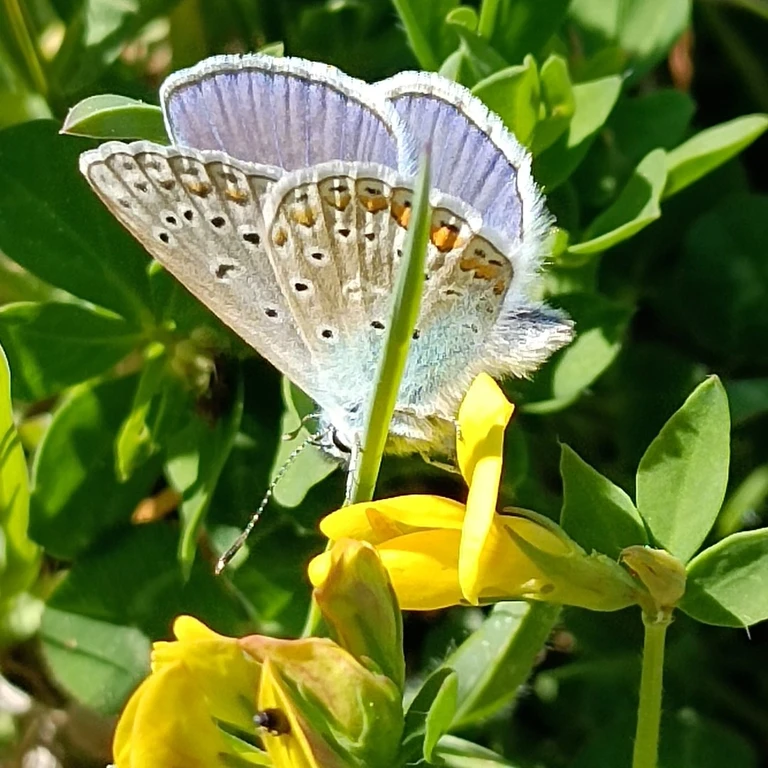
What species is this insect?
Polyommatus icarus
